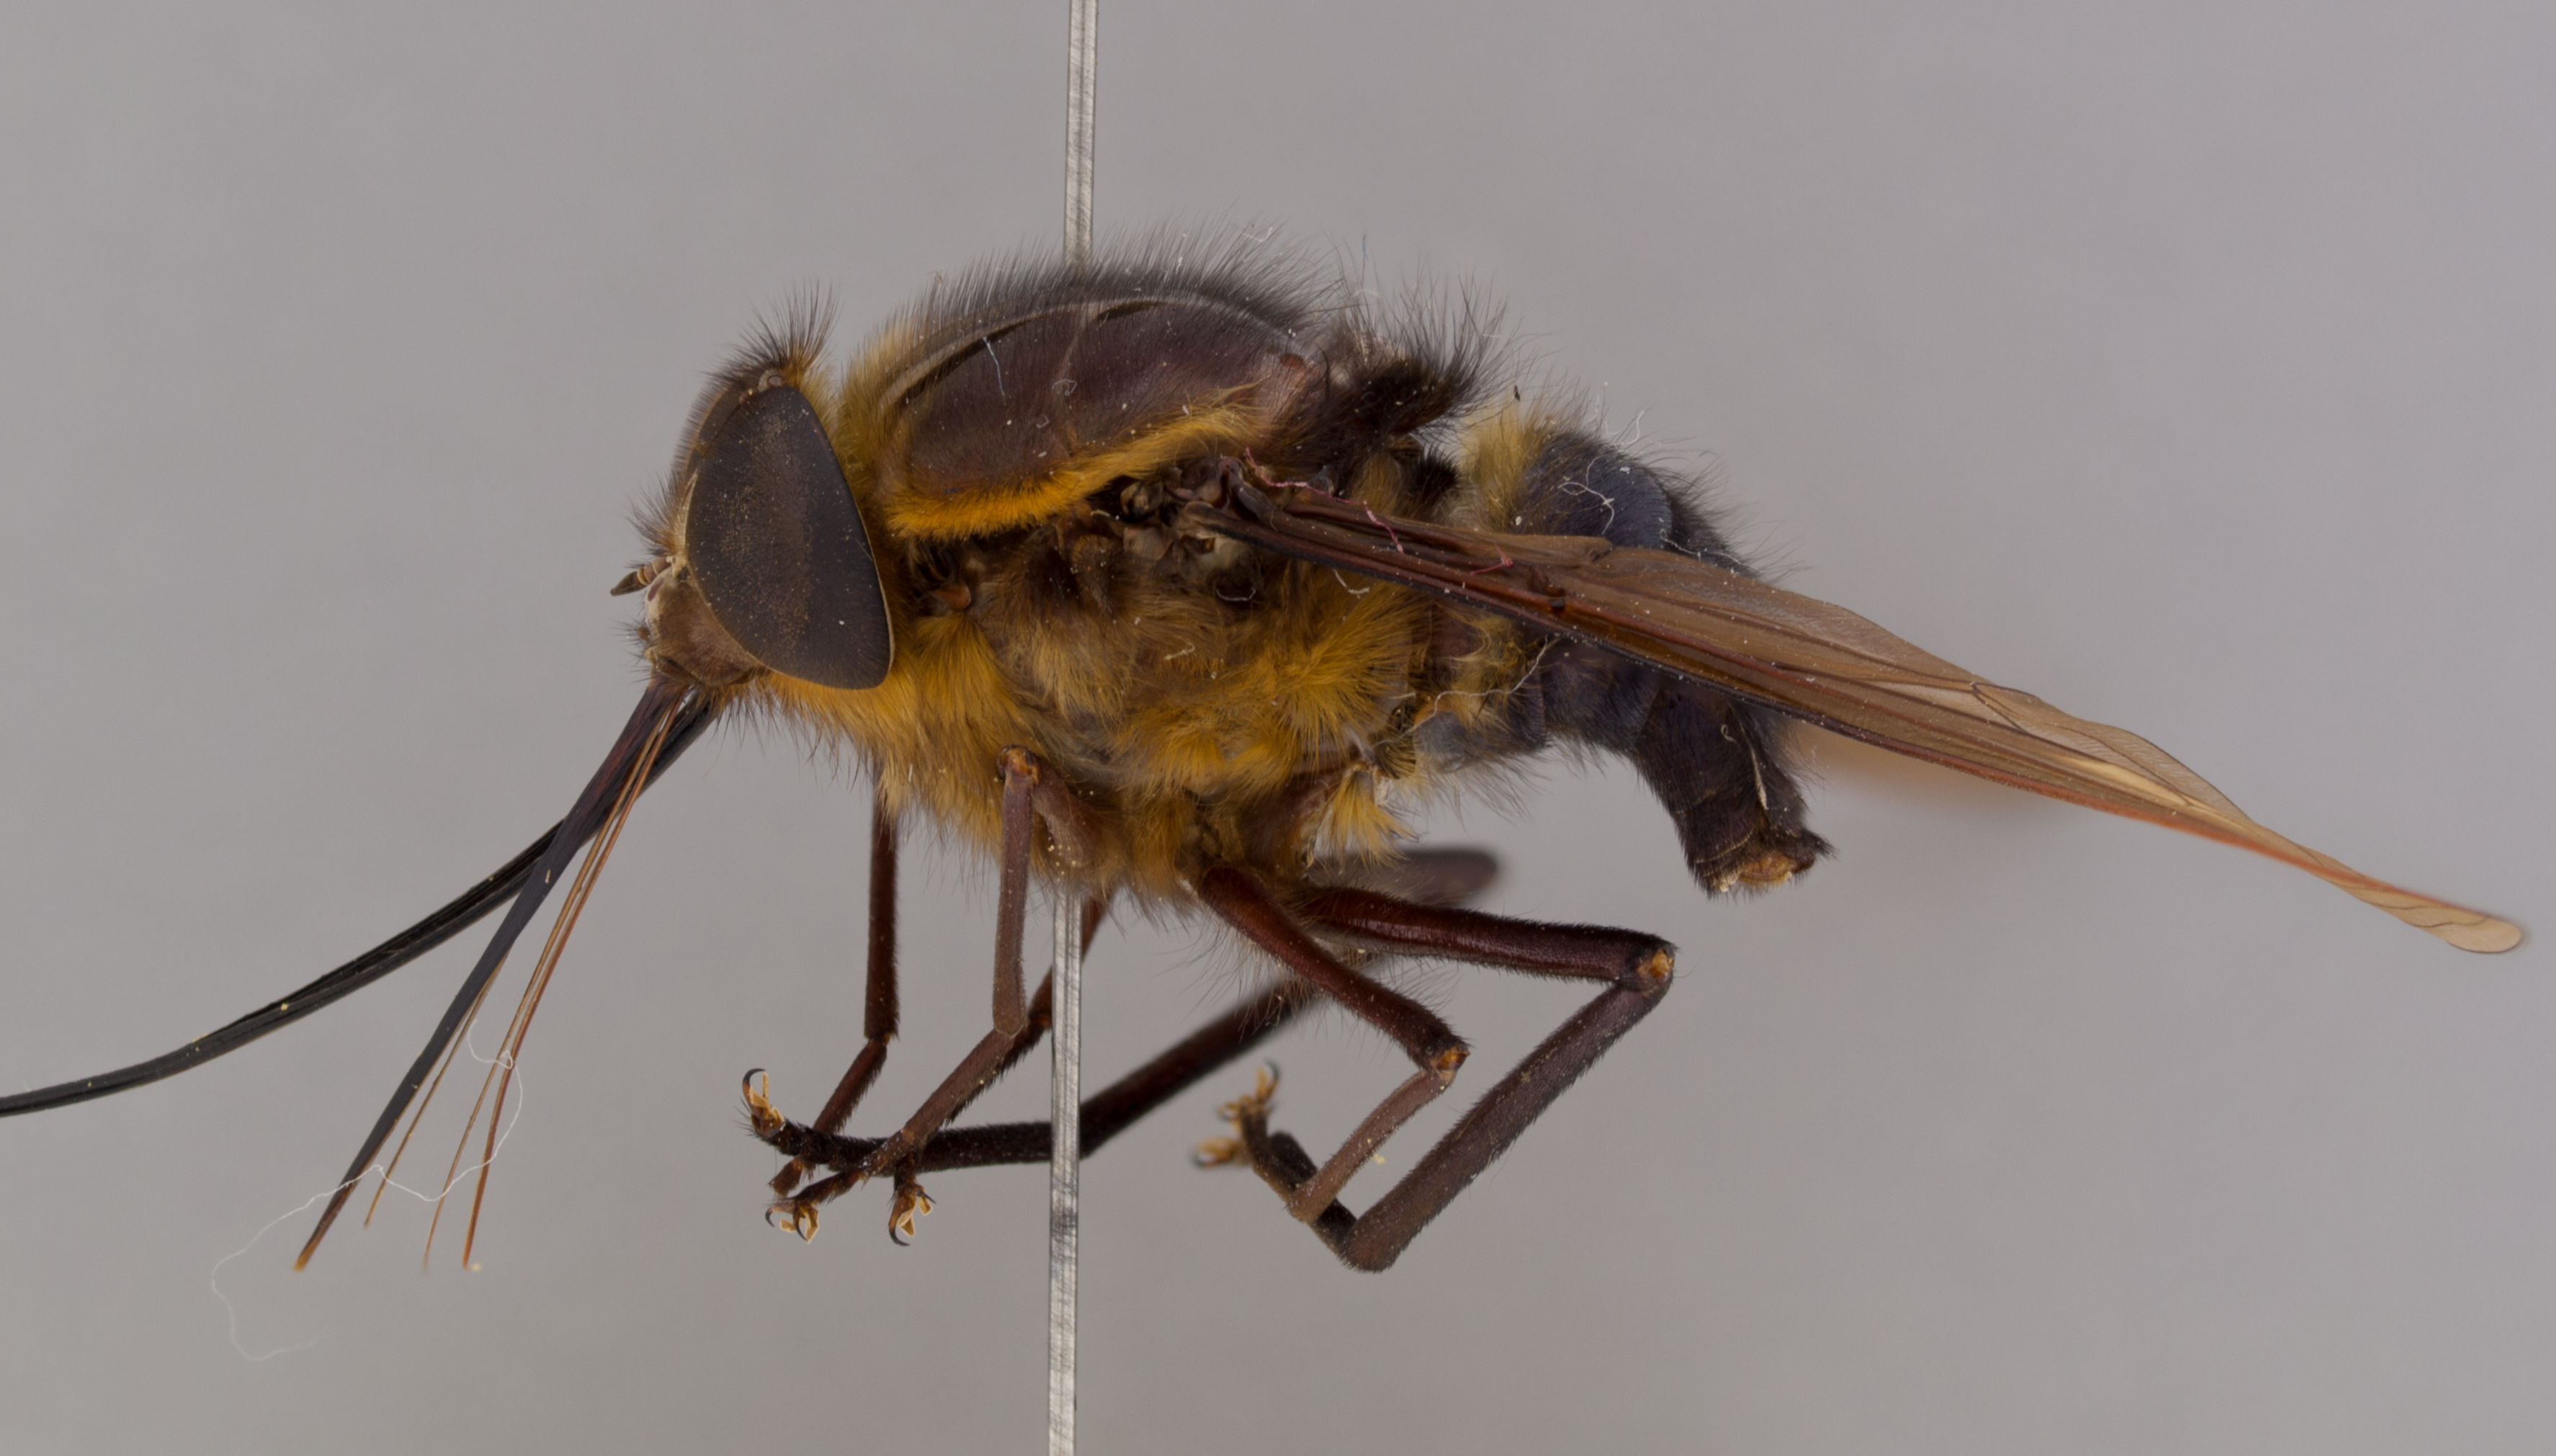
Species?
Trichophthalma eximia
